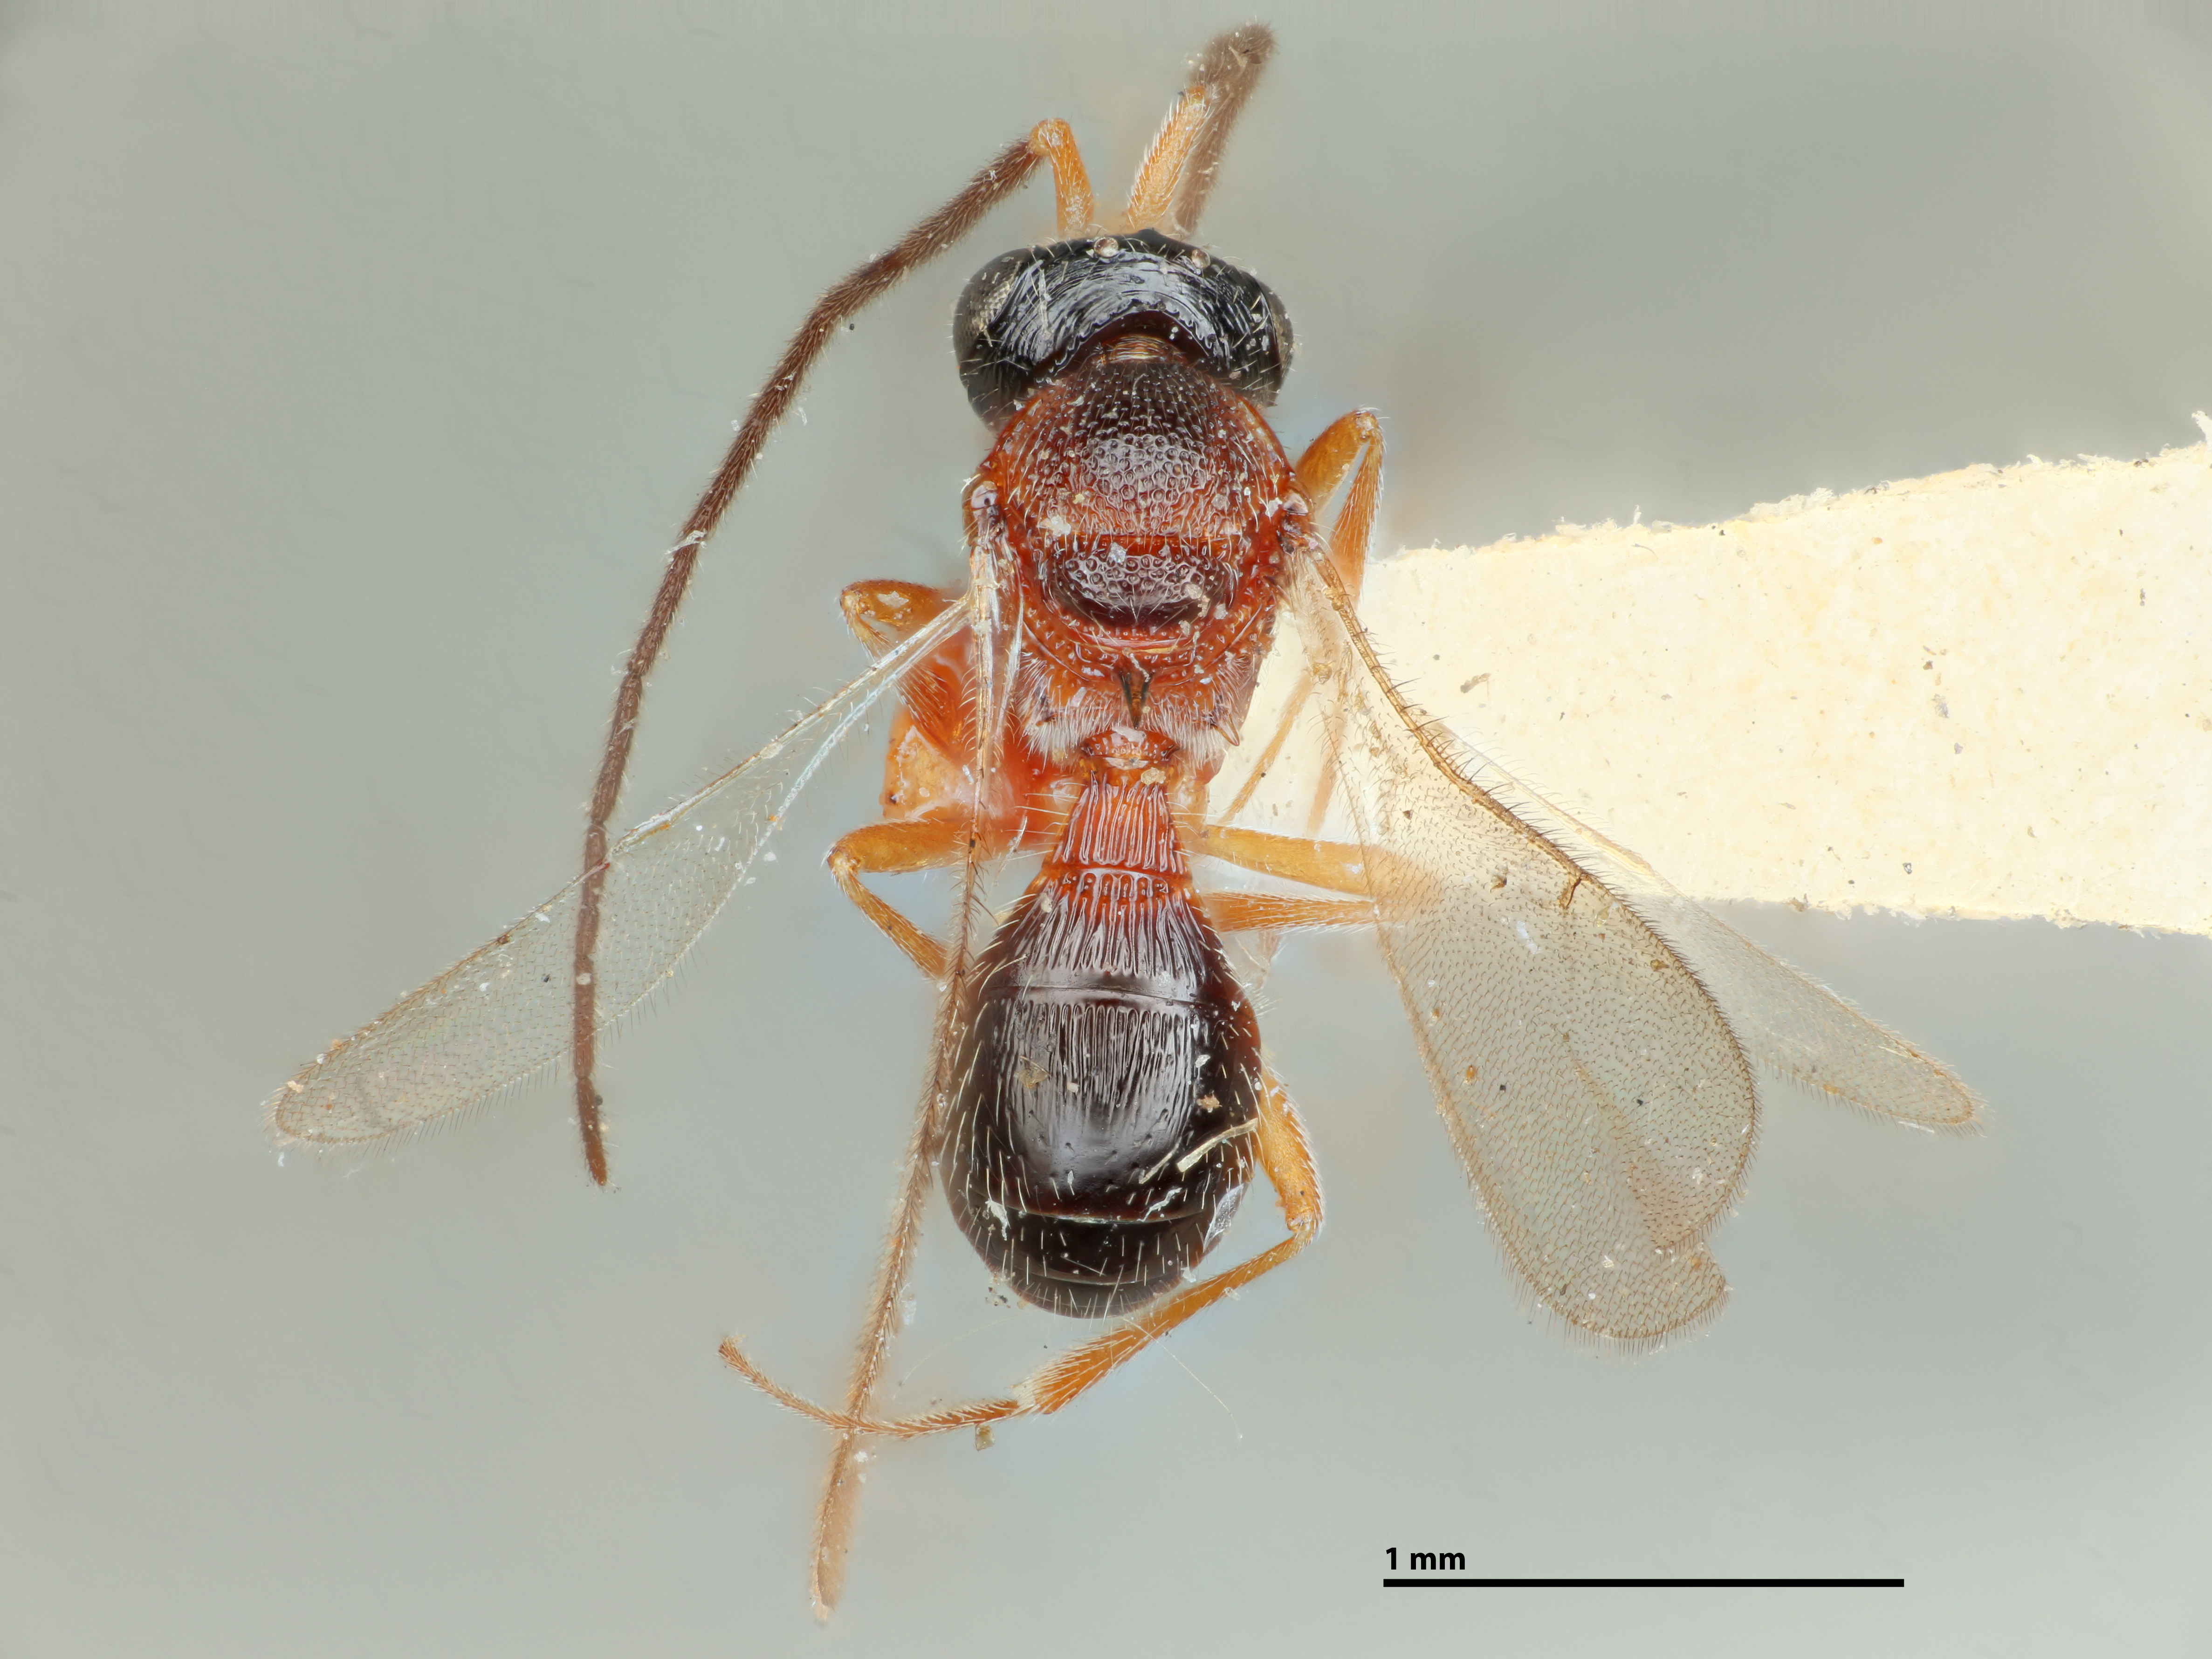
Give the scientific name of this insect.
Trimorus varius
